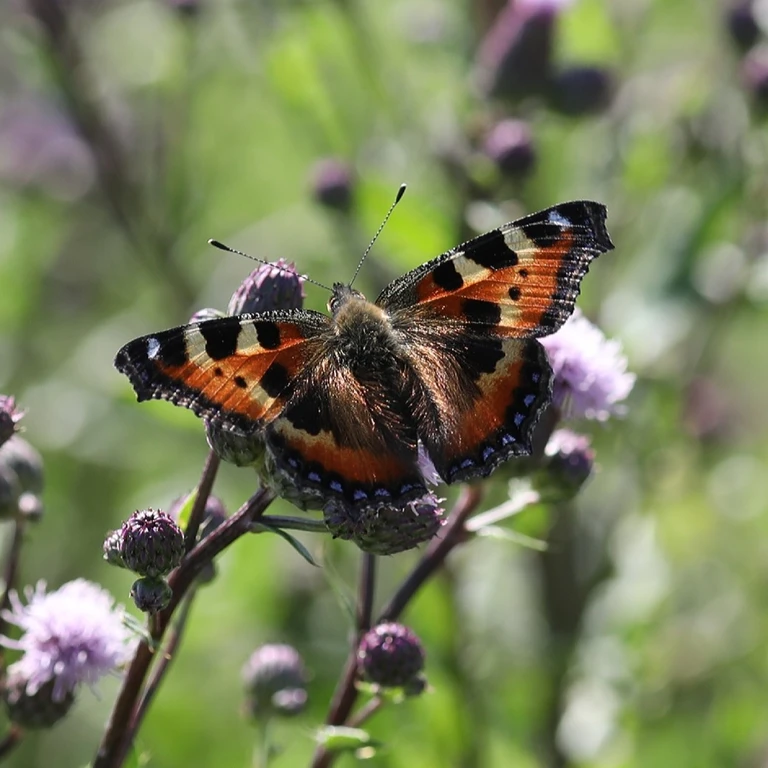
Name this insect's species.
Aglais urticae
